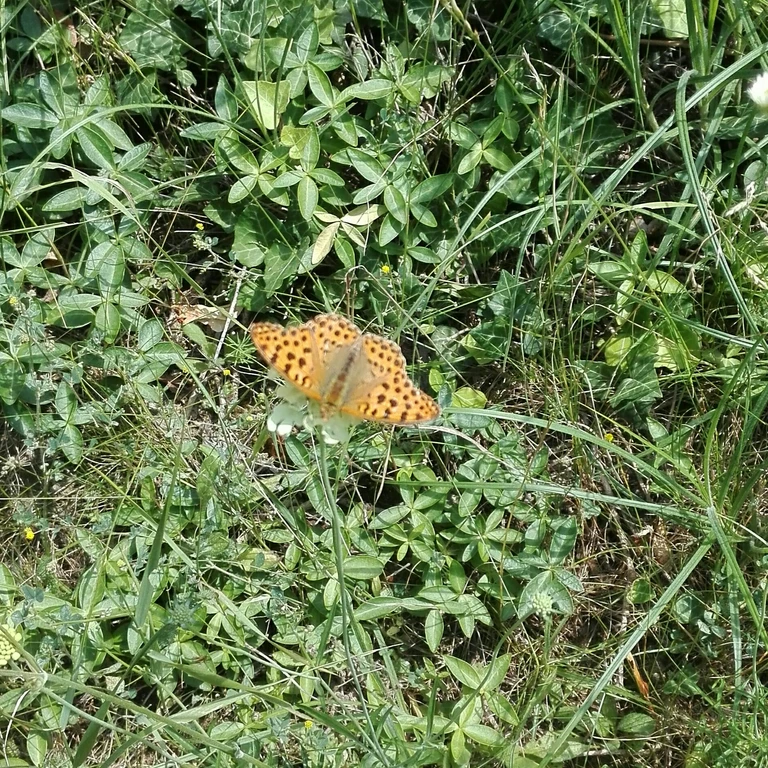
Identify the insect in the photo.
Issoria lathonia
